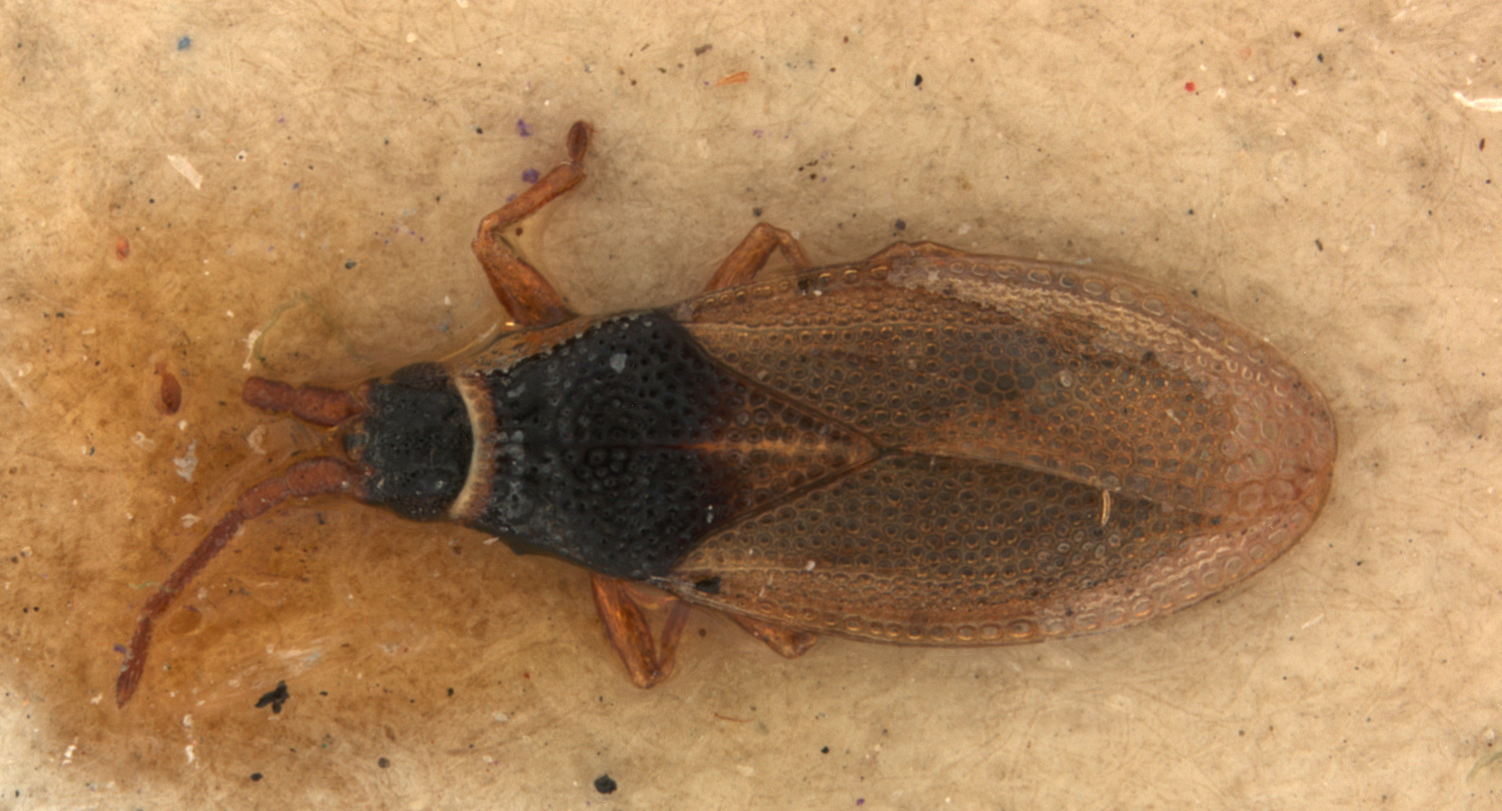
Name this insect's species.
Serenthia japonica
